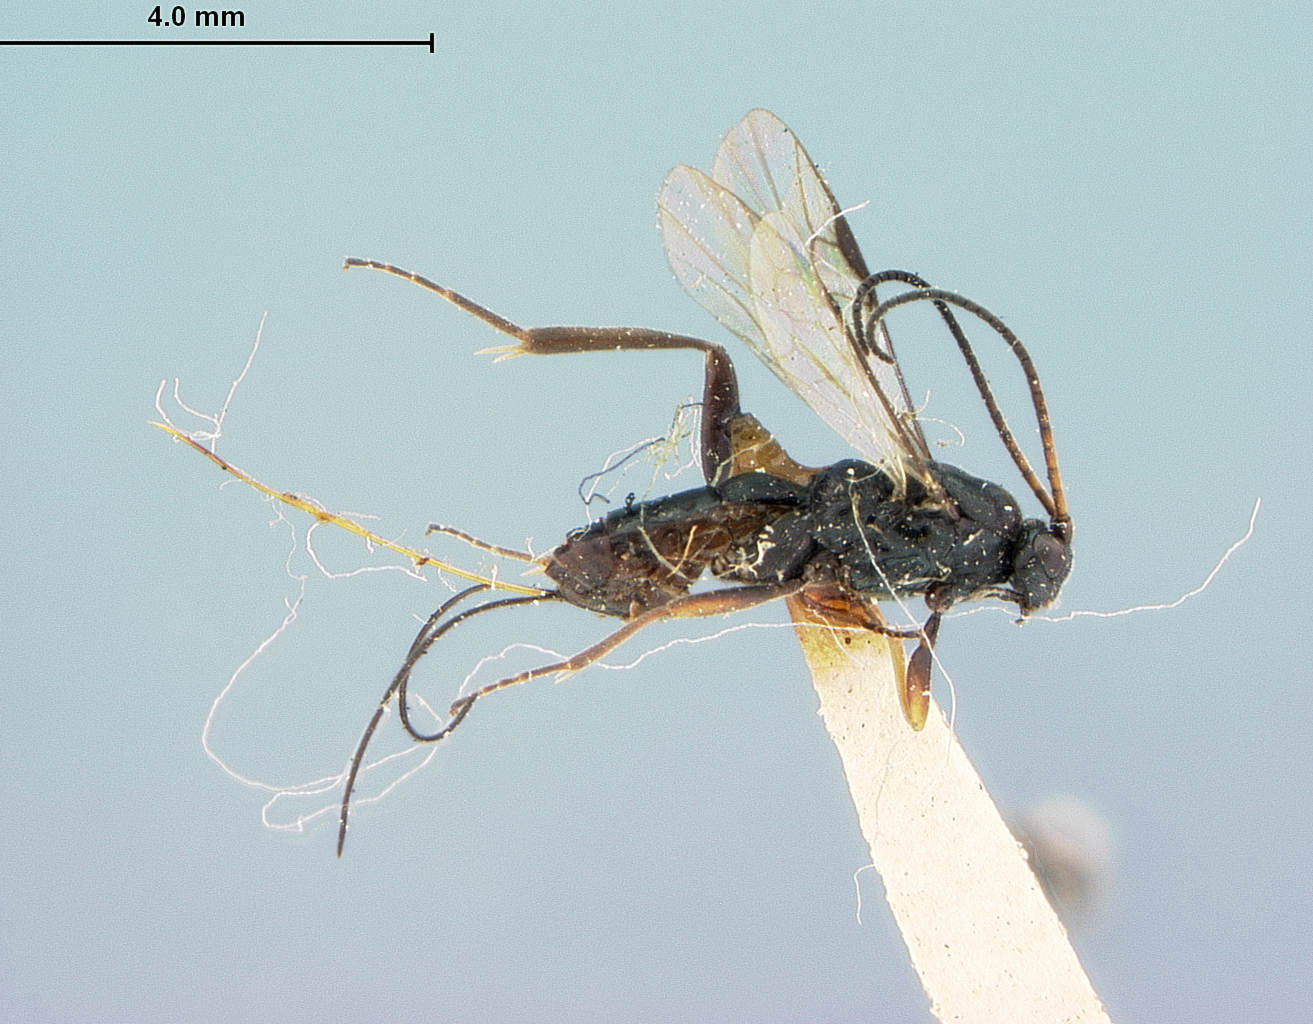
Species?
Orgilus dioryctriae
